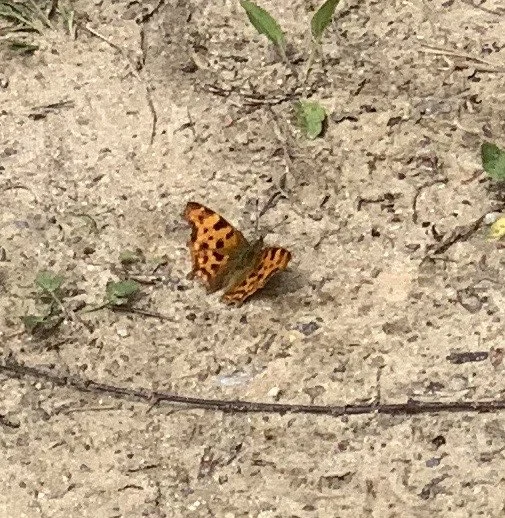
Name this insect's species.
Polygonia c-album
